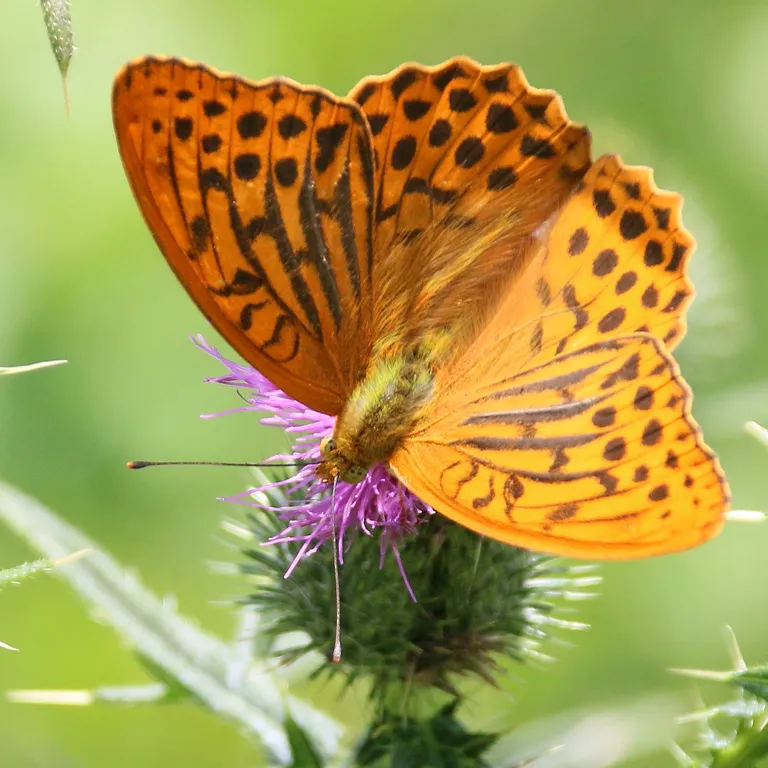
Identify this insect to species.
Argynnis paphia
